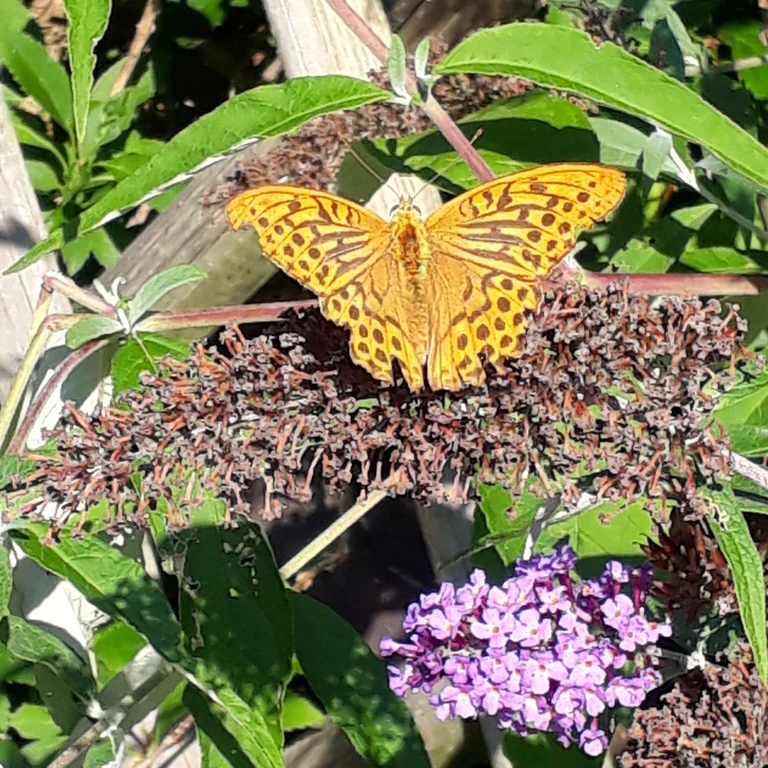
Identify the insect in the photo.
Argynnis paphia
